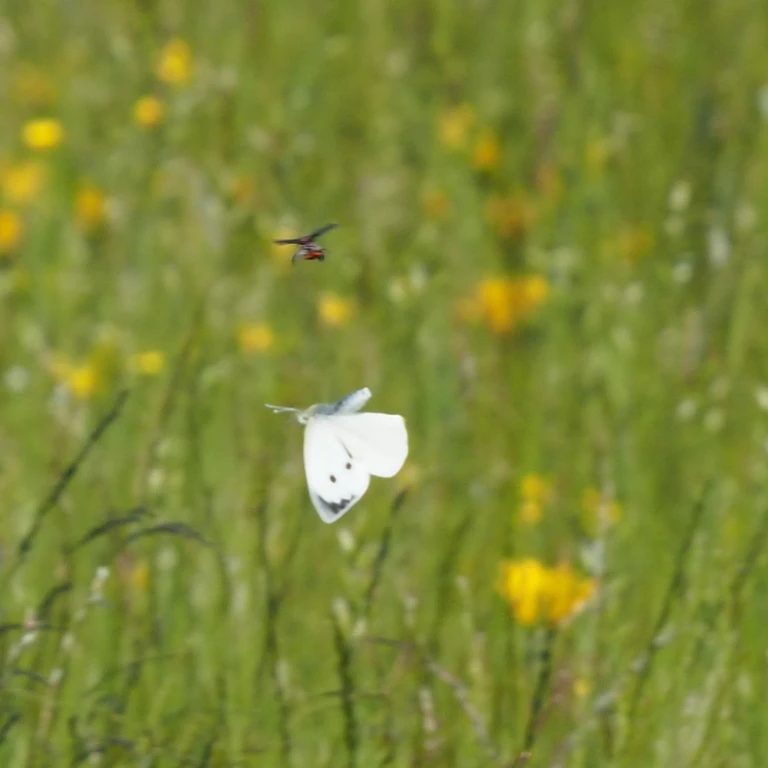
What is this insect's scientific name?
Pieris brassicae
